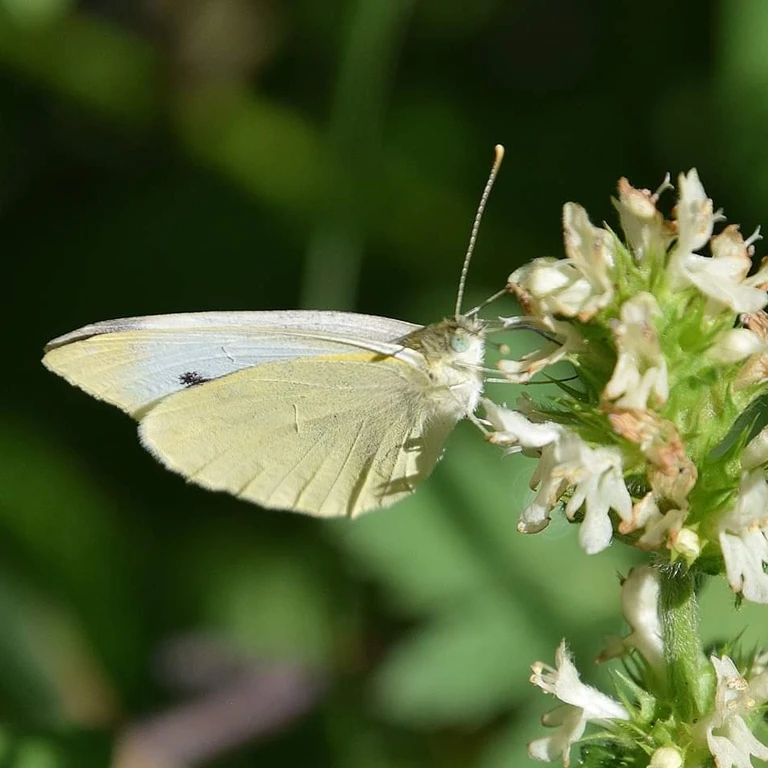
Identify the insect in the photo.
Pieris rapae
